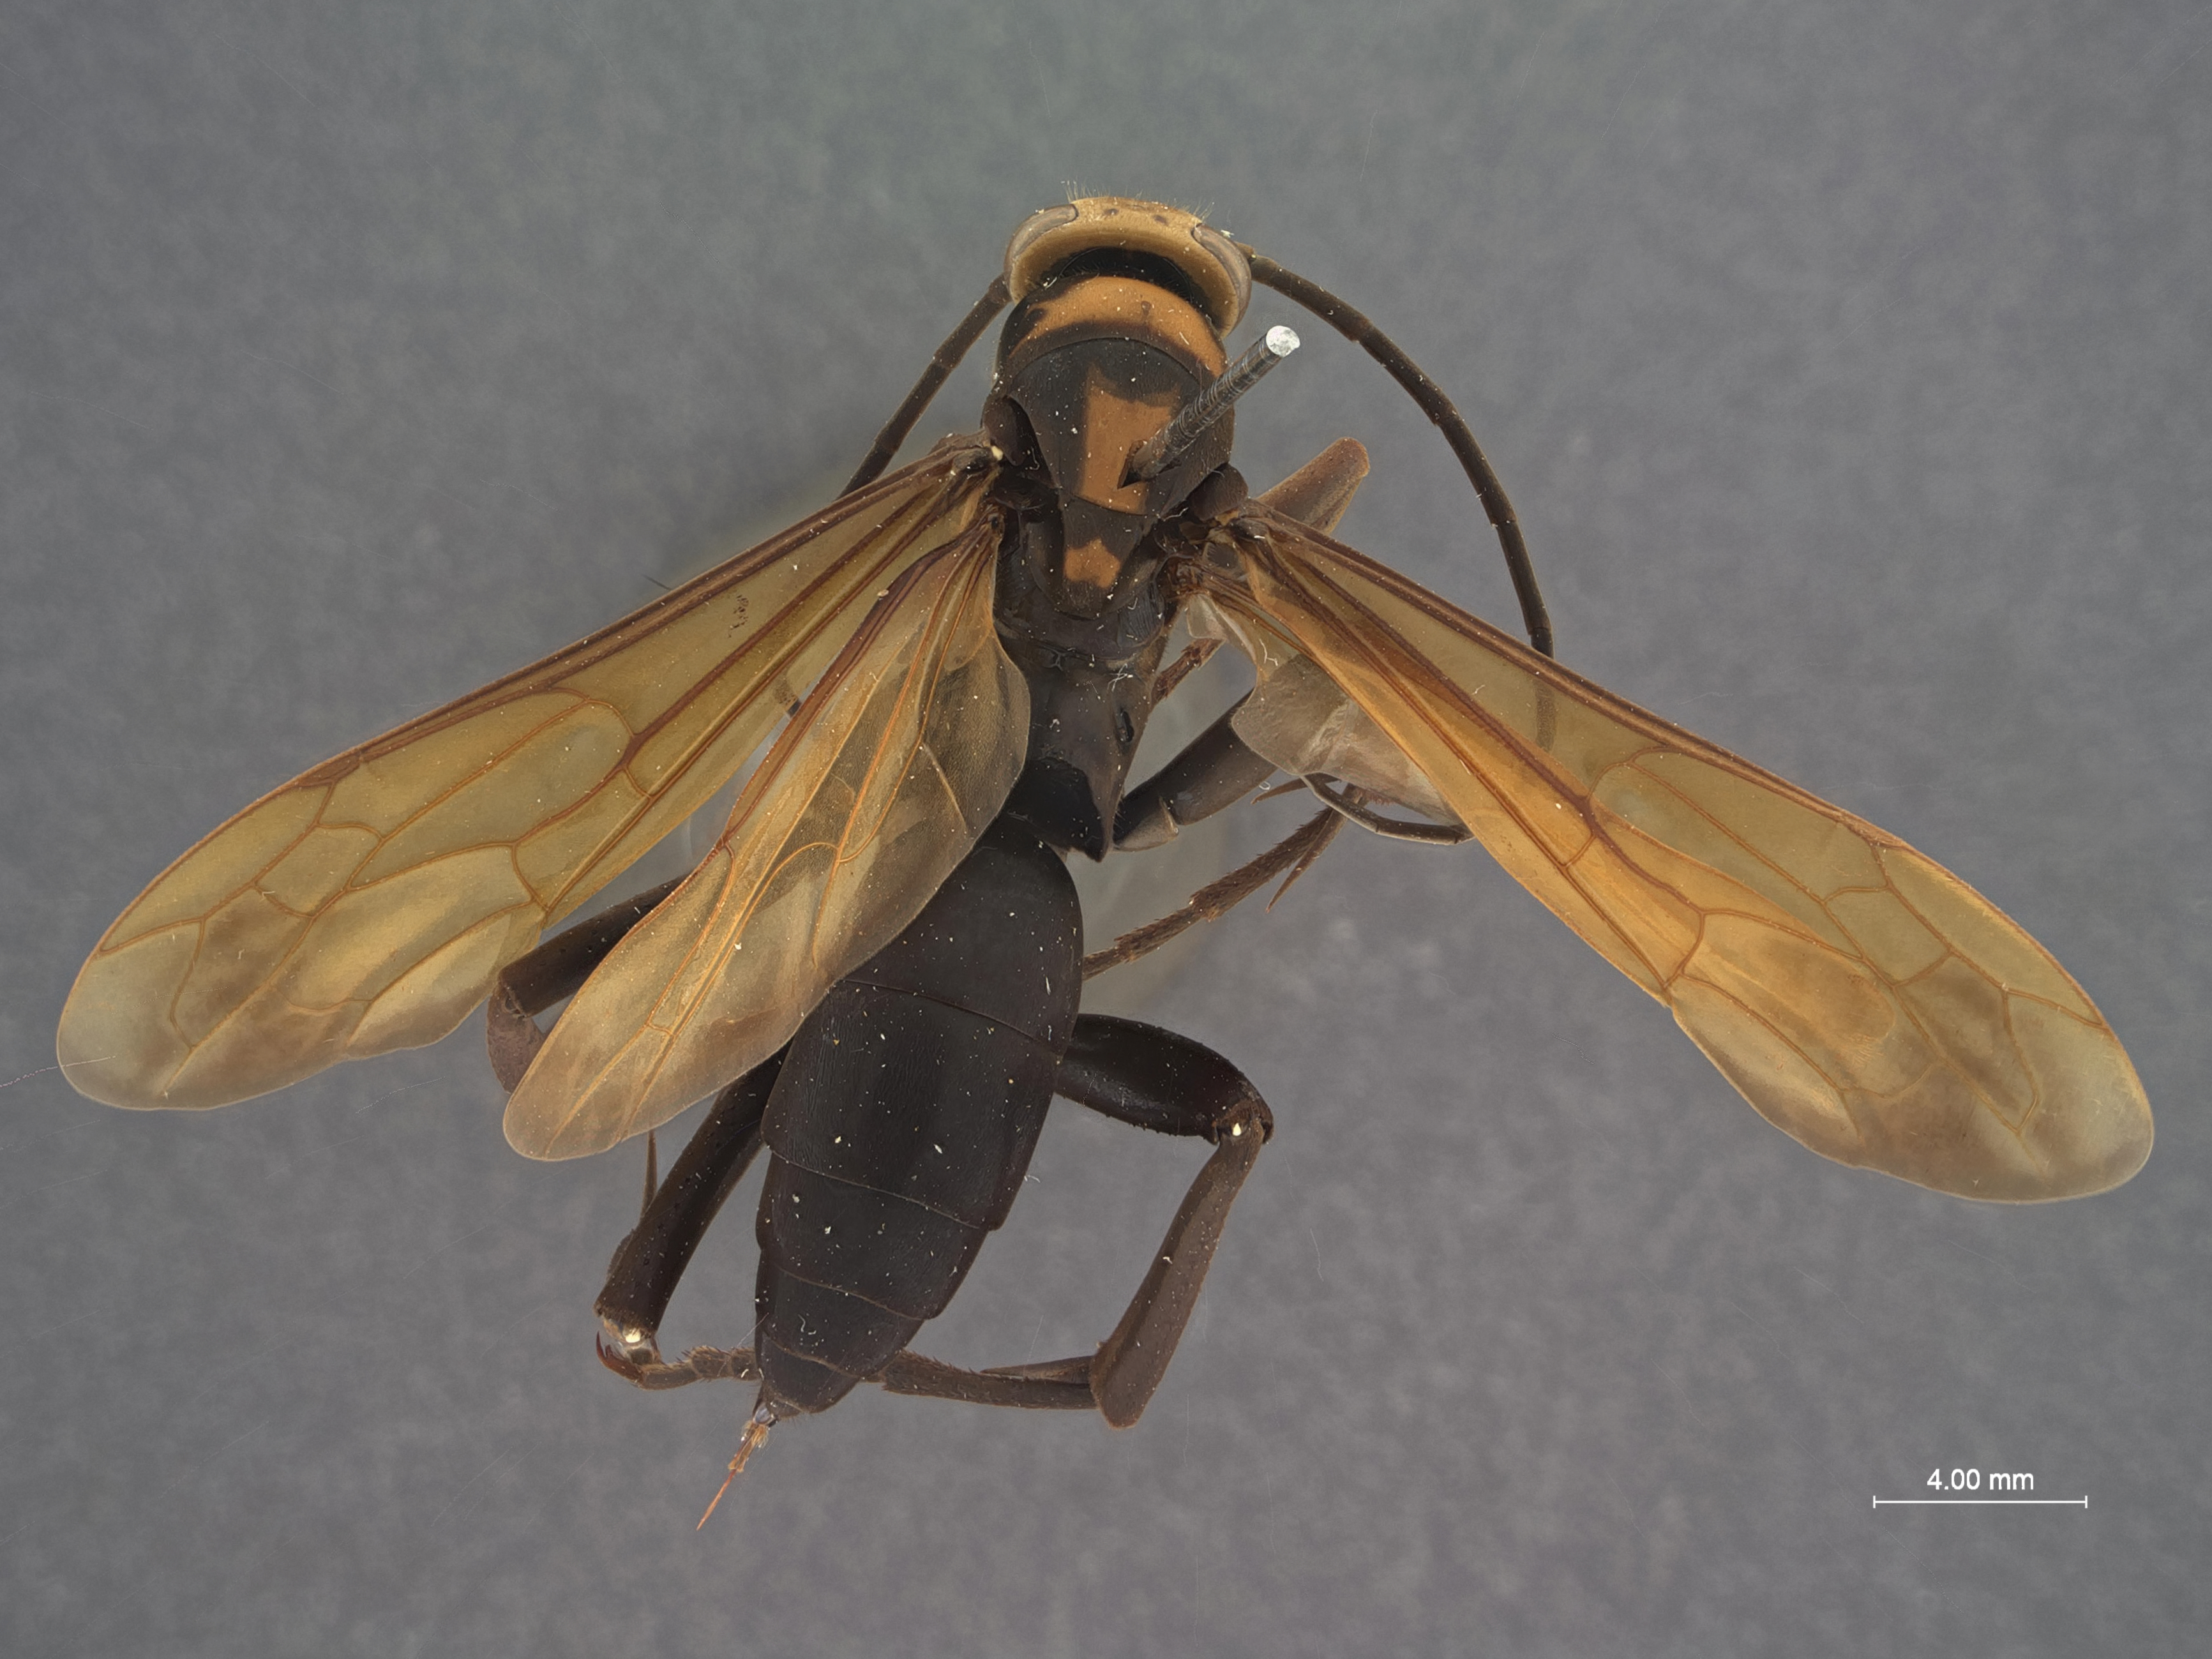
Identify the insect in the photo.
Minotocyphus formosanus
